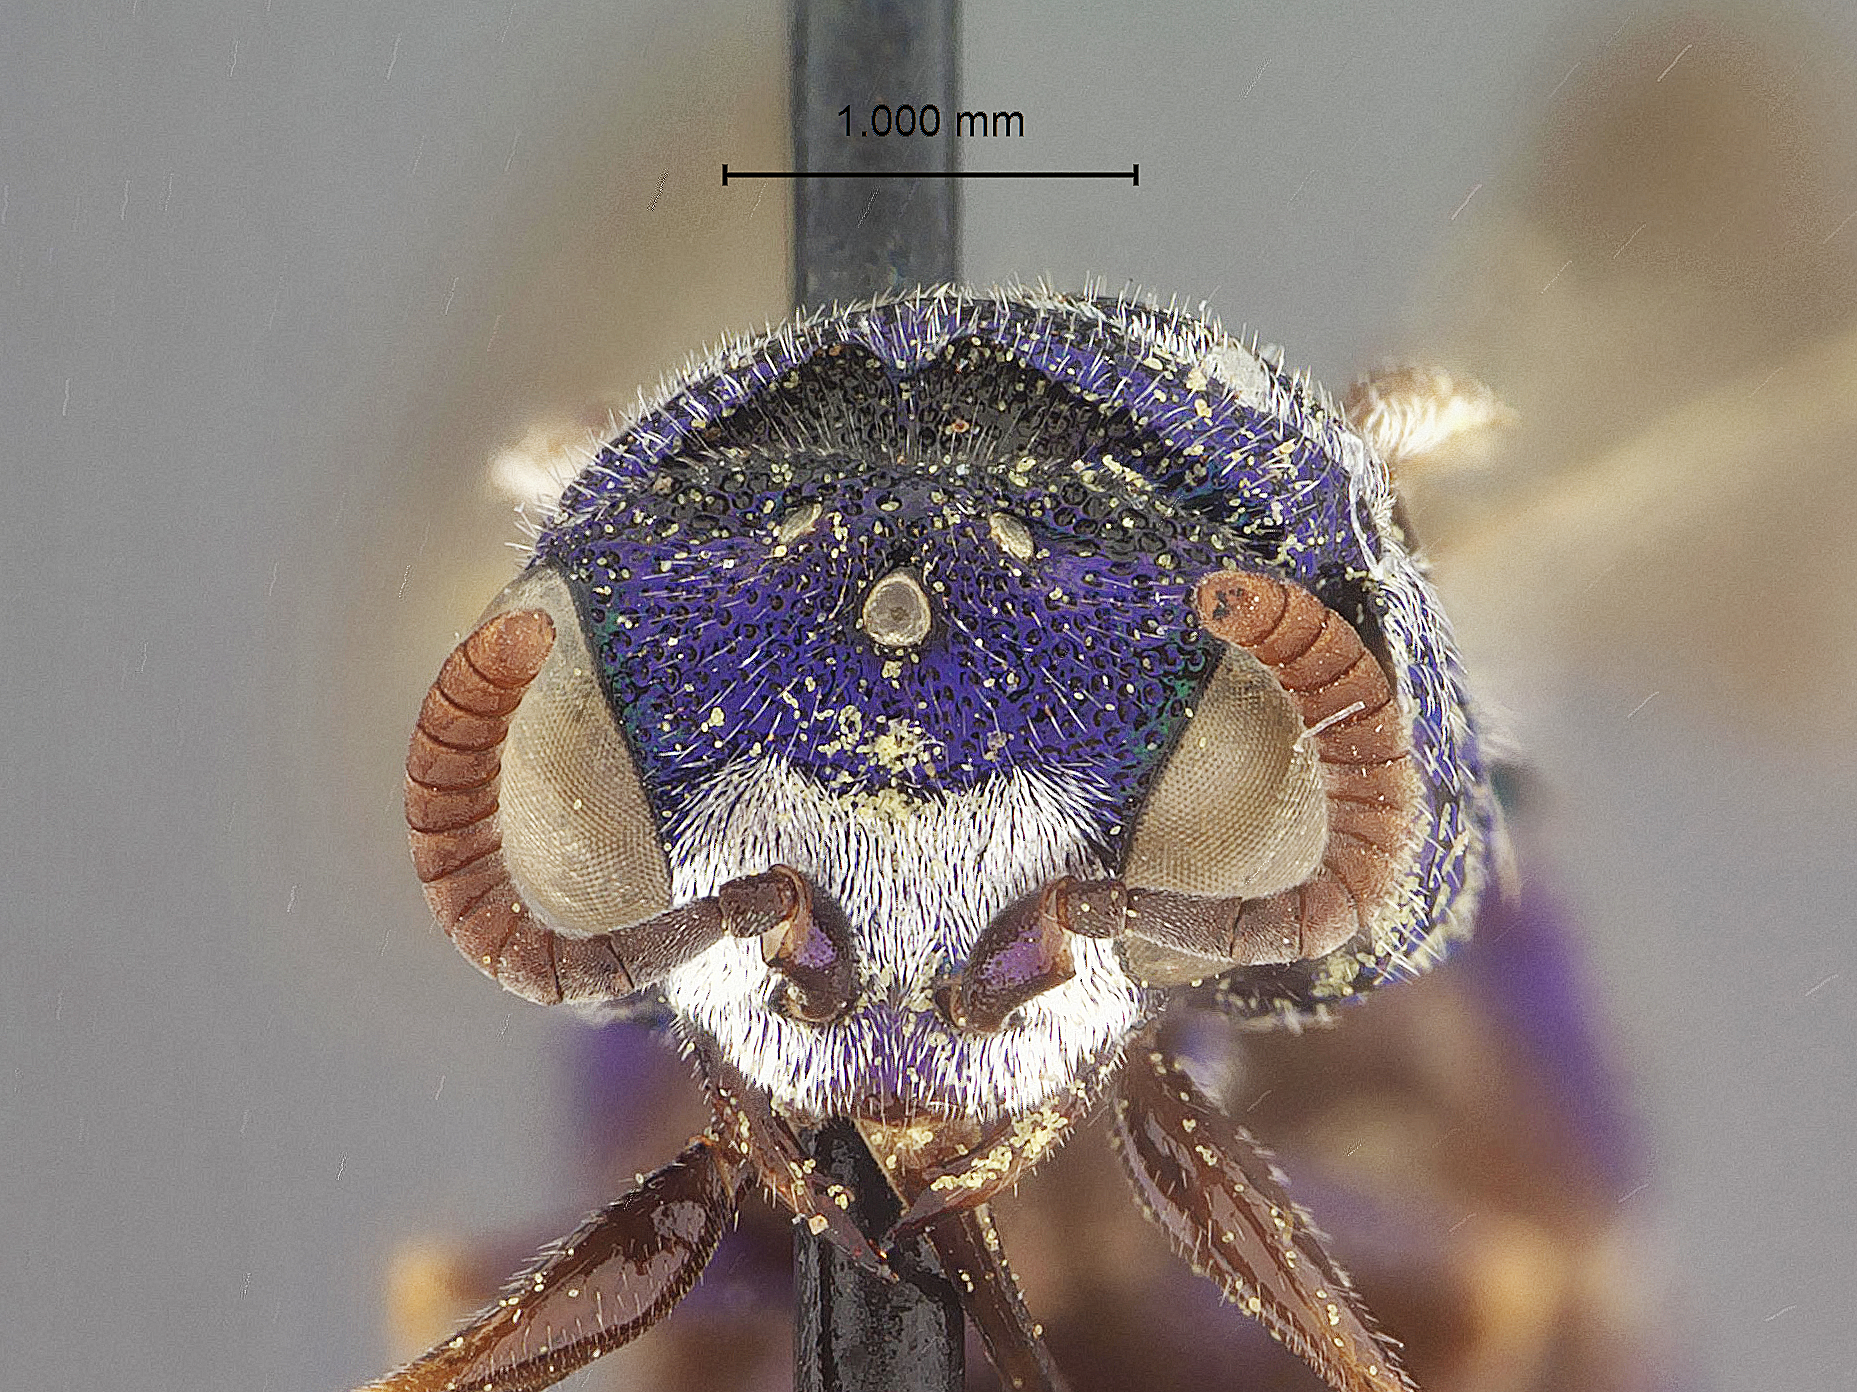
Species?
Parnopes westcottii
